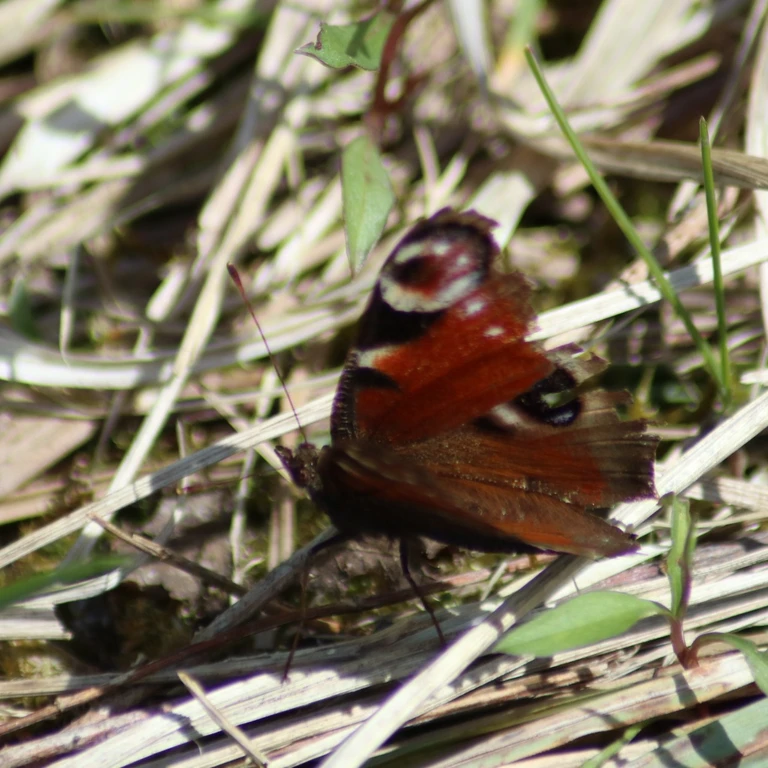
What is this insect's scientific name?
Aglais io
